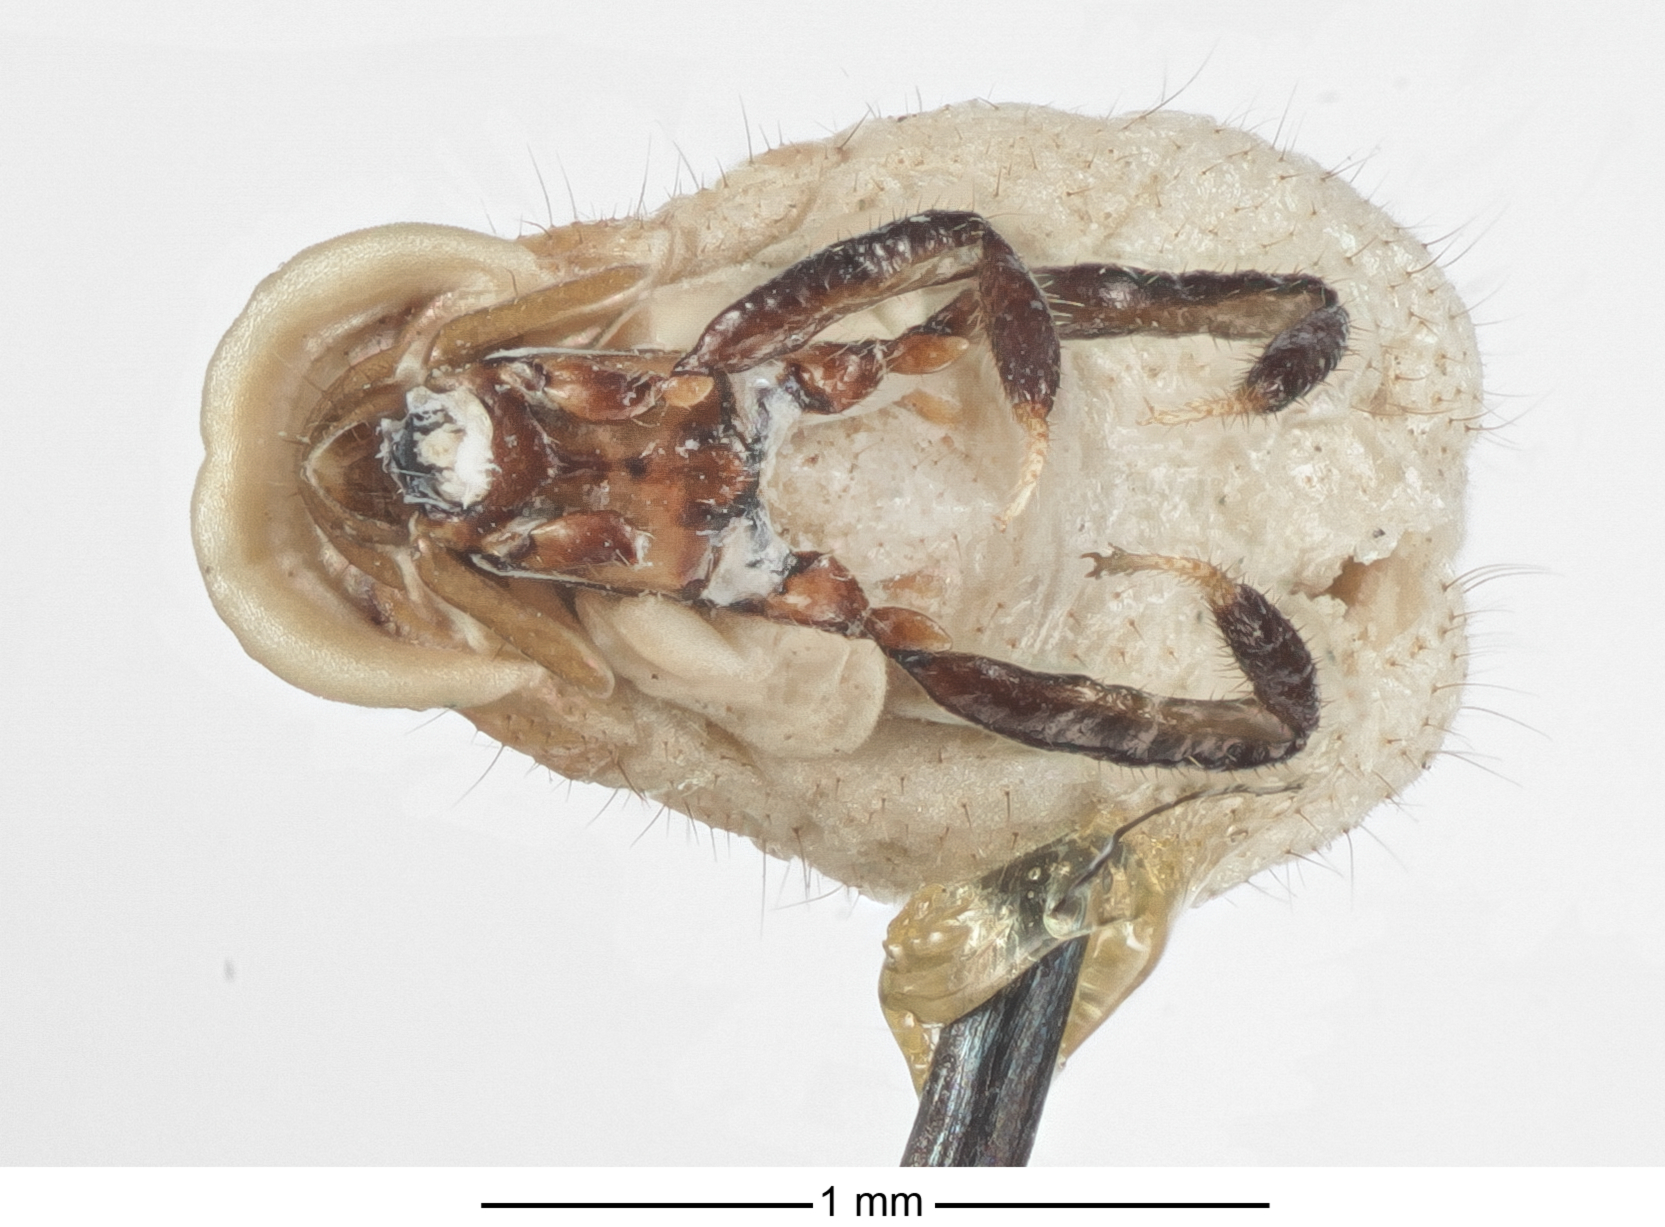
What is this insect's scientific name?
Thyreoxenus pulchellus
